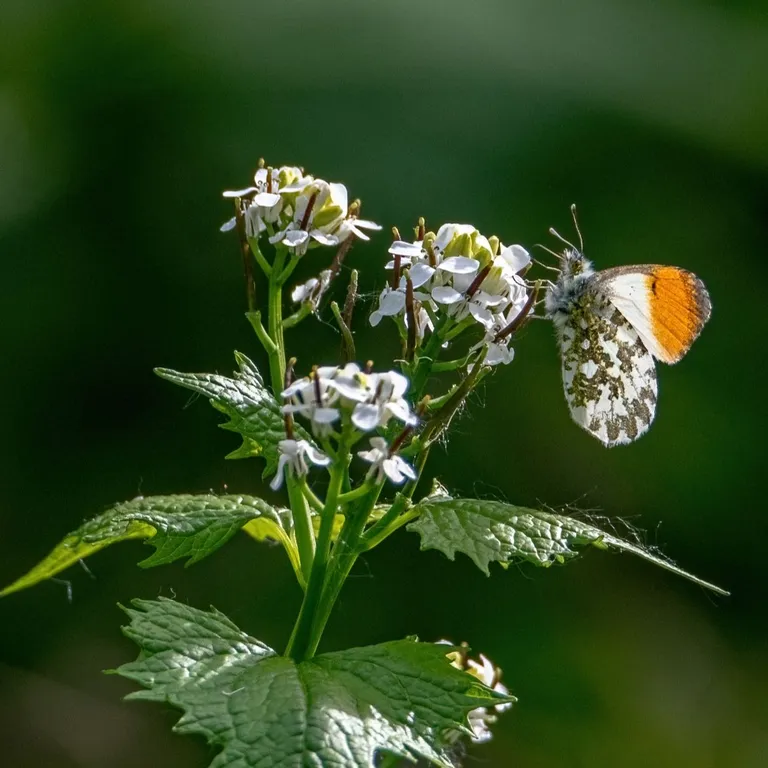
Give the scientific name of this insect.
Anthocharis cardamines
